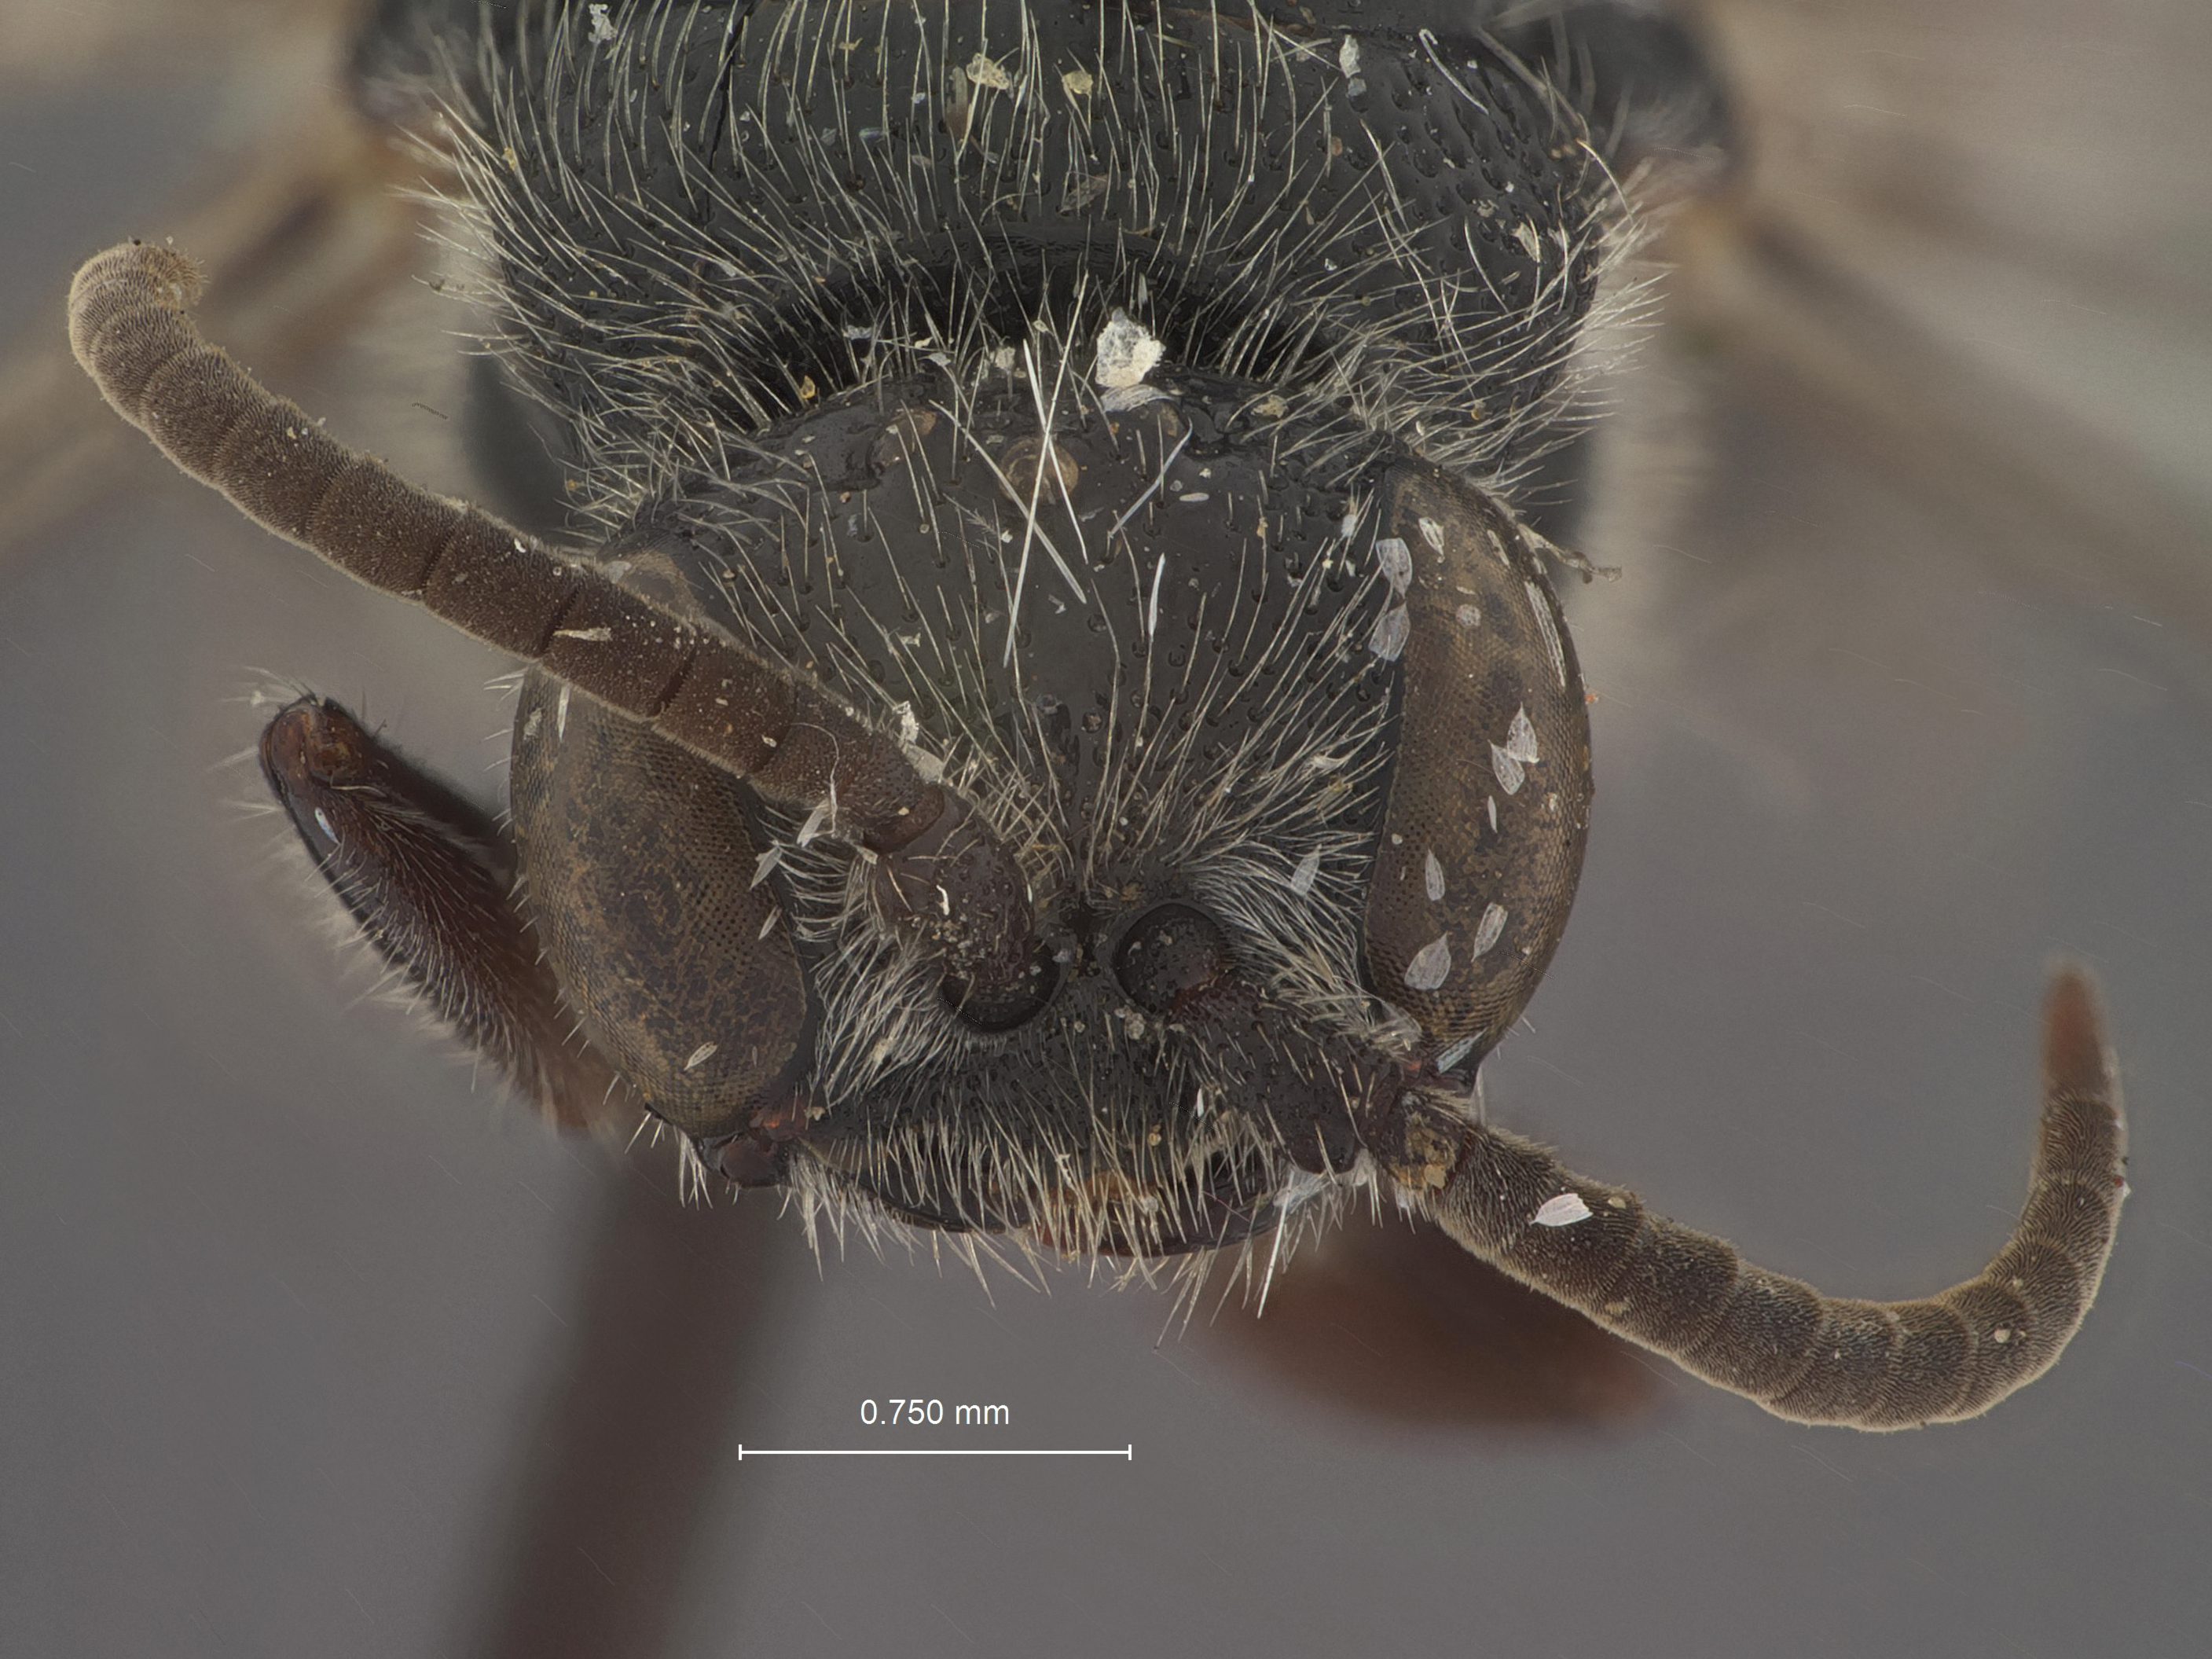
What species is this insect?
Tiphia townesi
